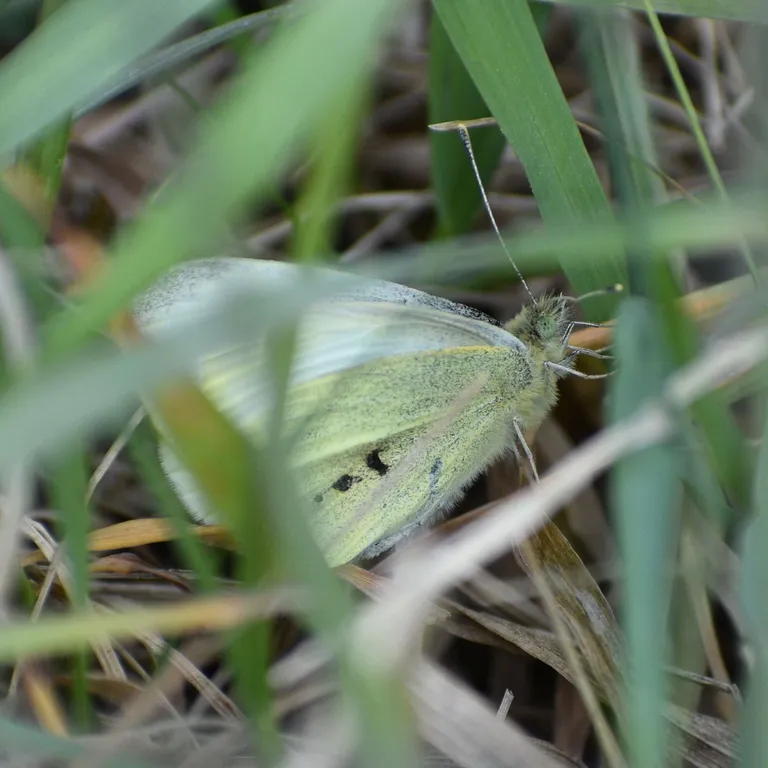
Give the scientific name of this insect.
Pieris rapae
